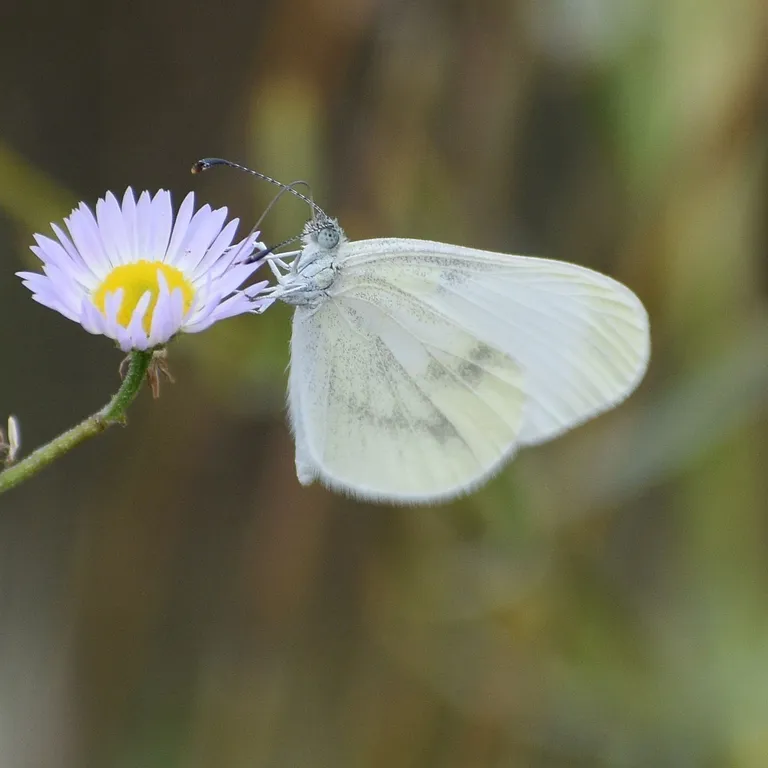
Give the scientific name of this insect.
Leptidea sinapis/juvernica
